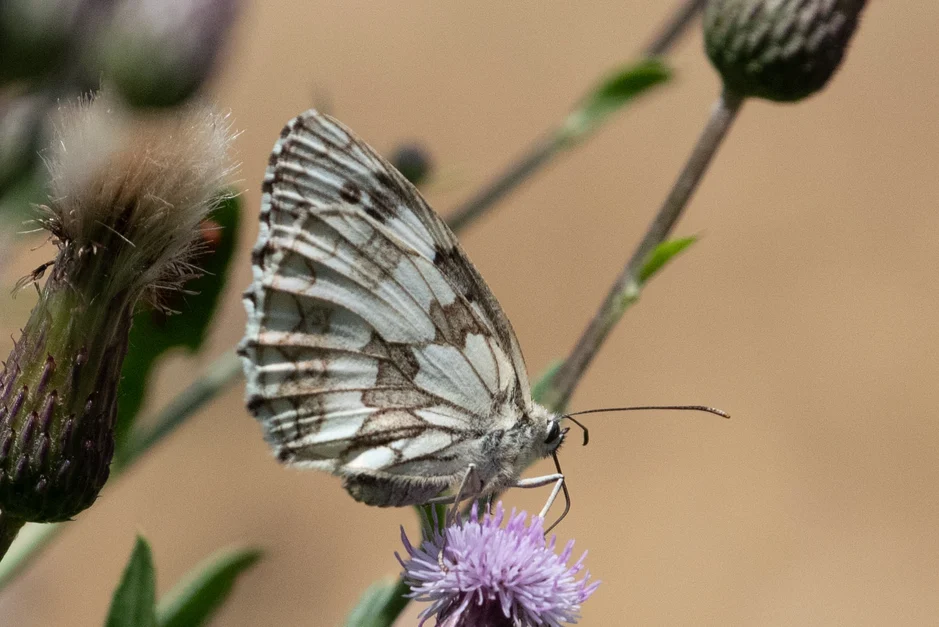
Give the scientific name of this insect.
Melanargia galathea
